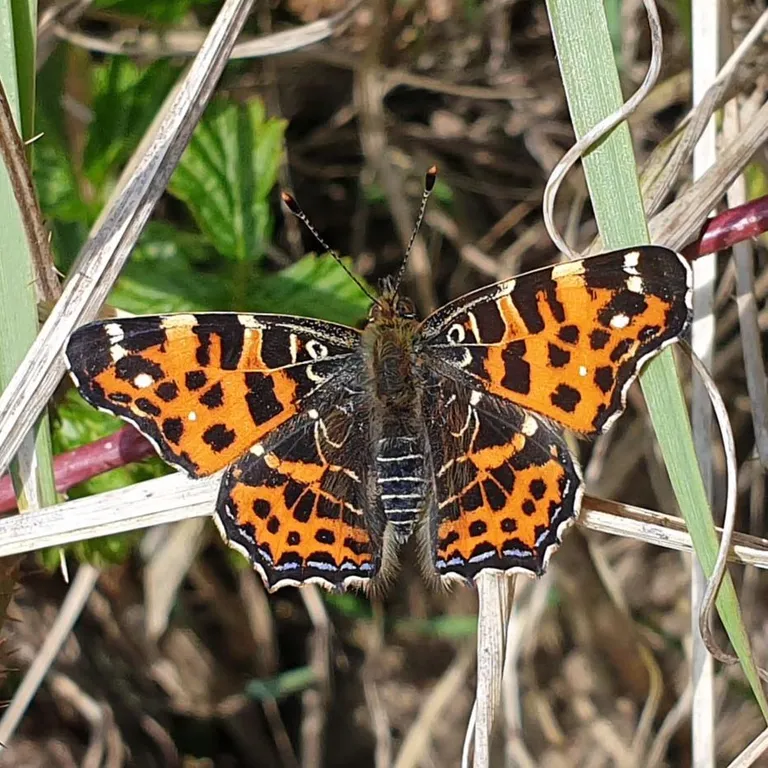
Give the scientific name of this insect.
Araschnia levana
